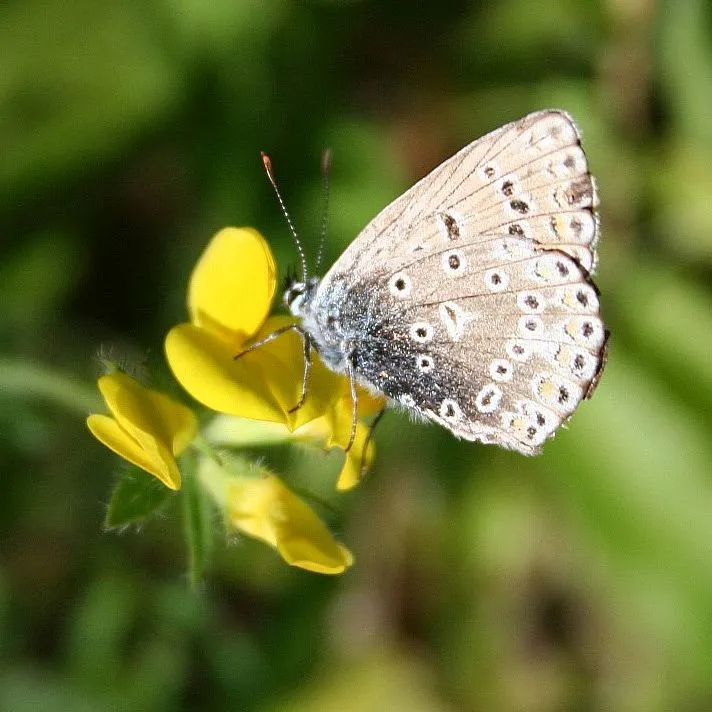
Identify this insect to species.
Polyommatus icarus
